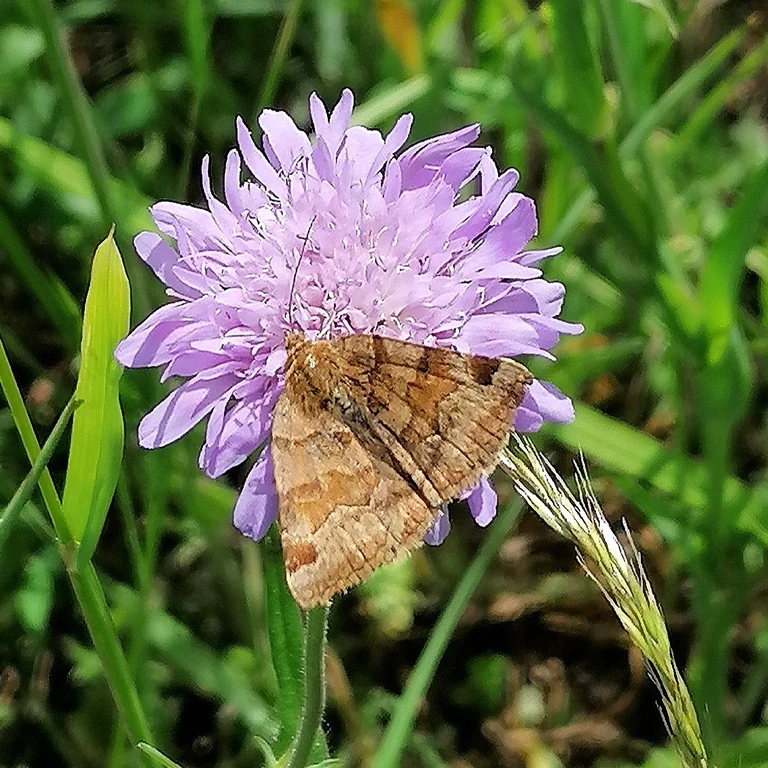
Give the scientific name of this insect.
Euclidia glyphica
